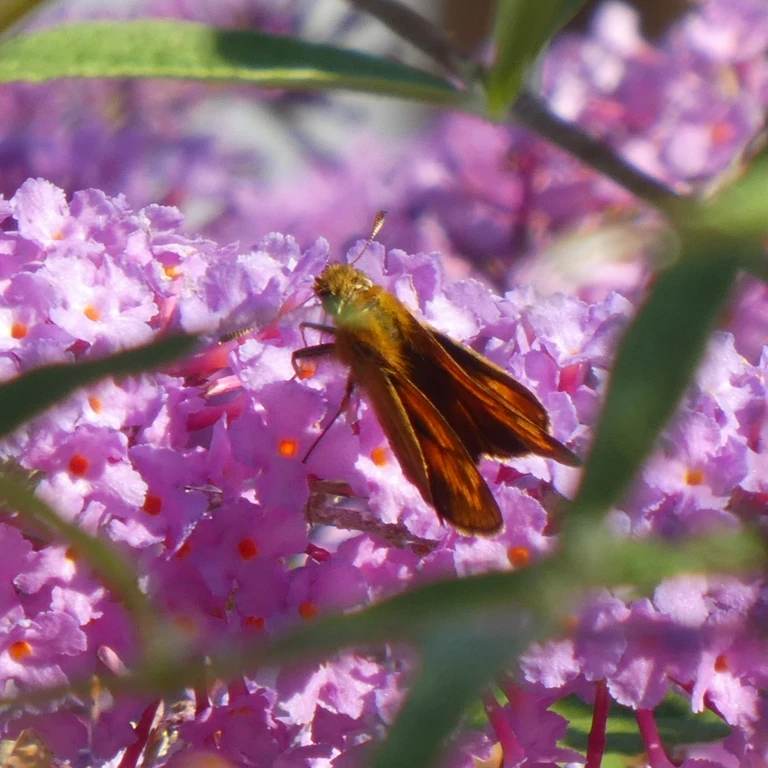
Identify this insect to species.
Ochlodes sylvanus (also Ochlodes venata)
